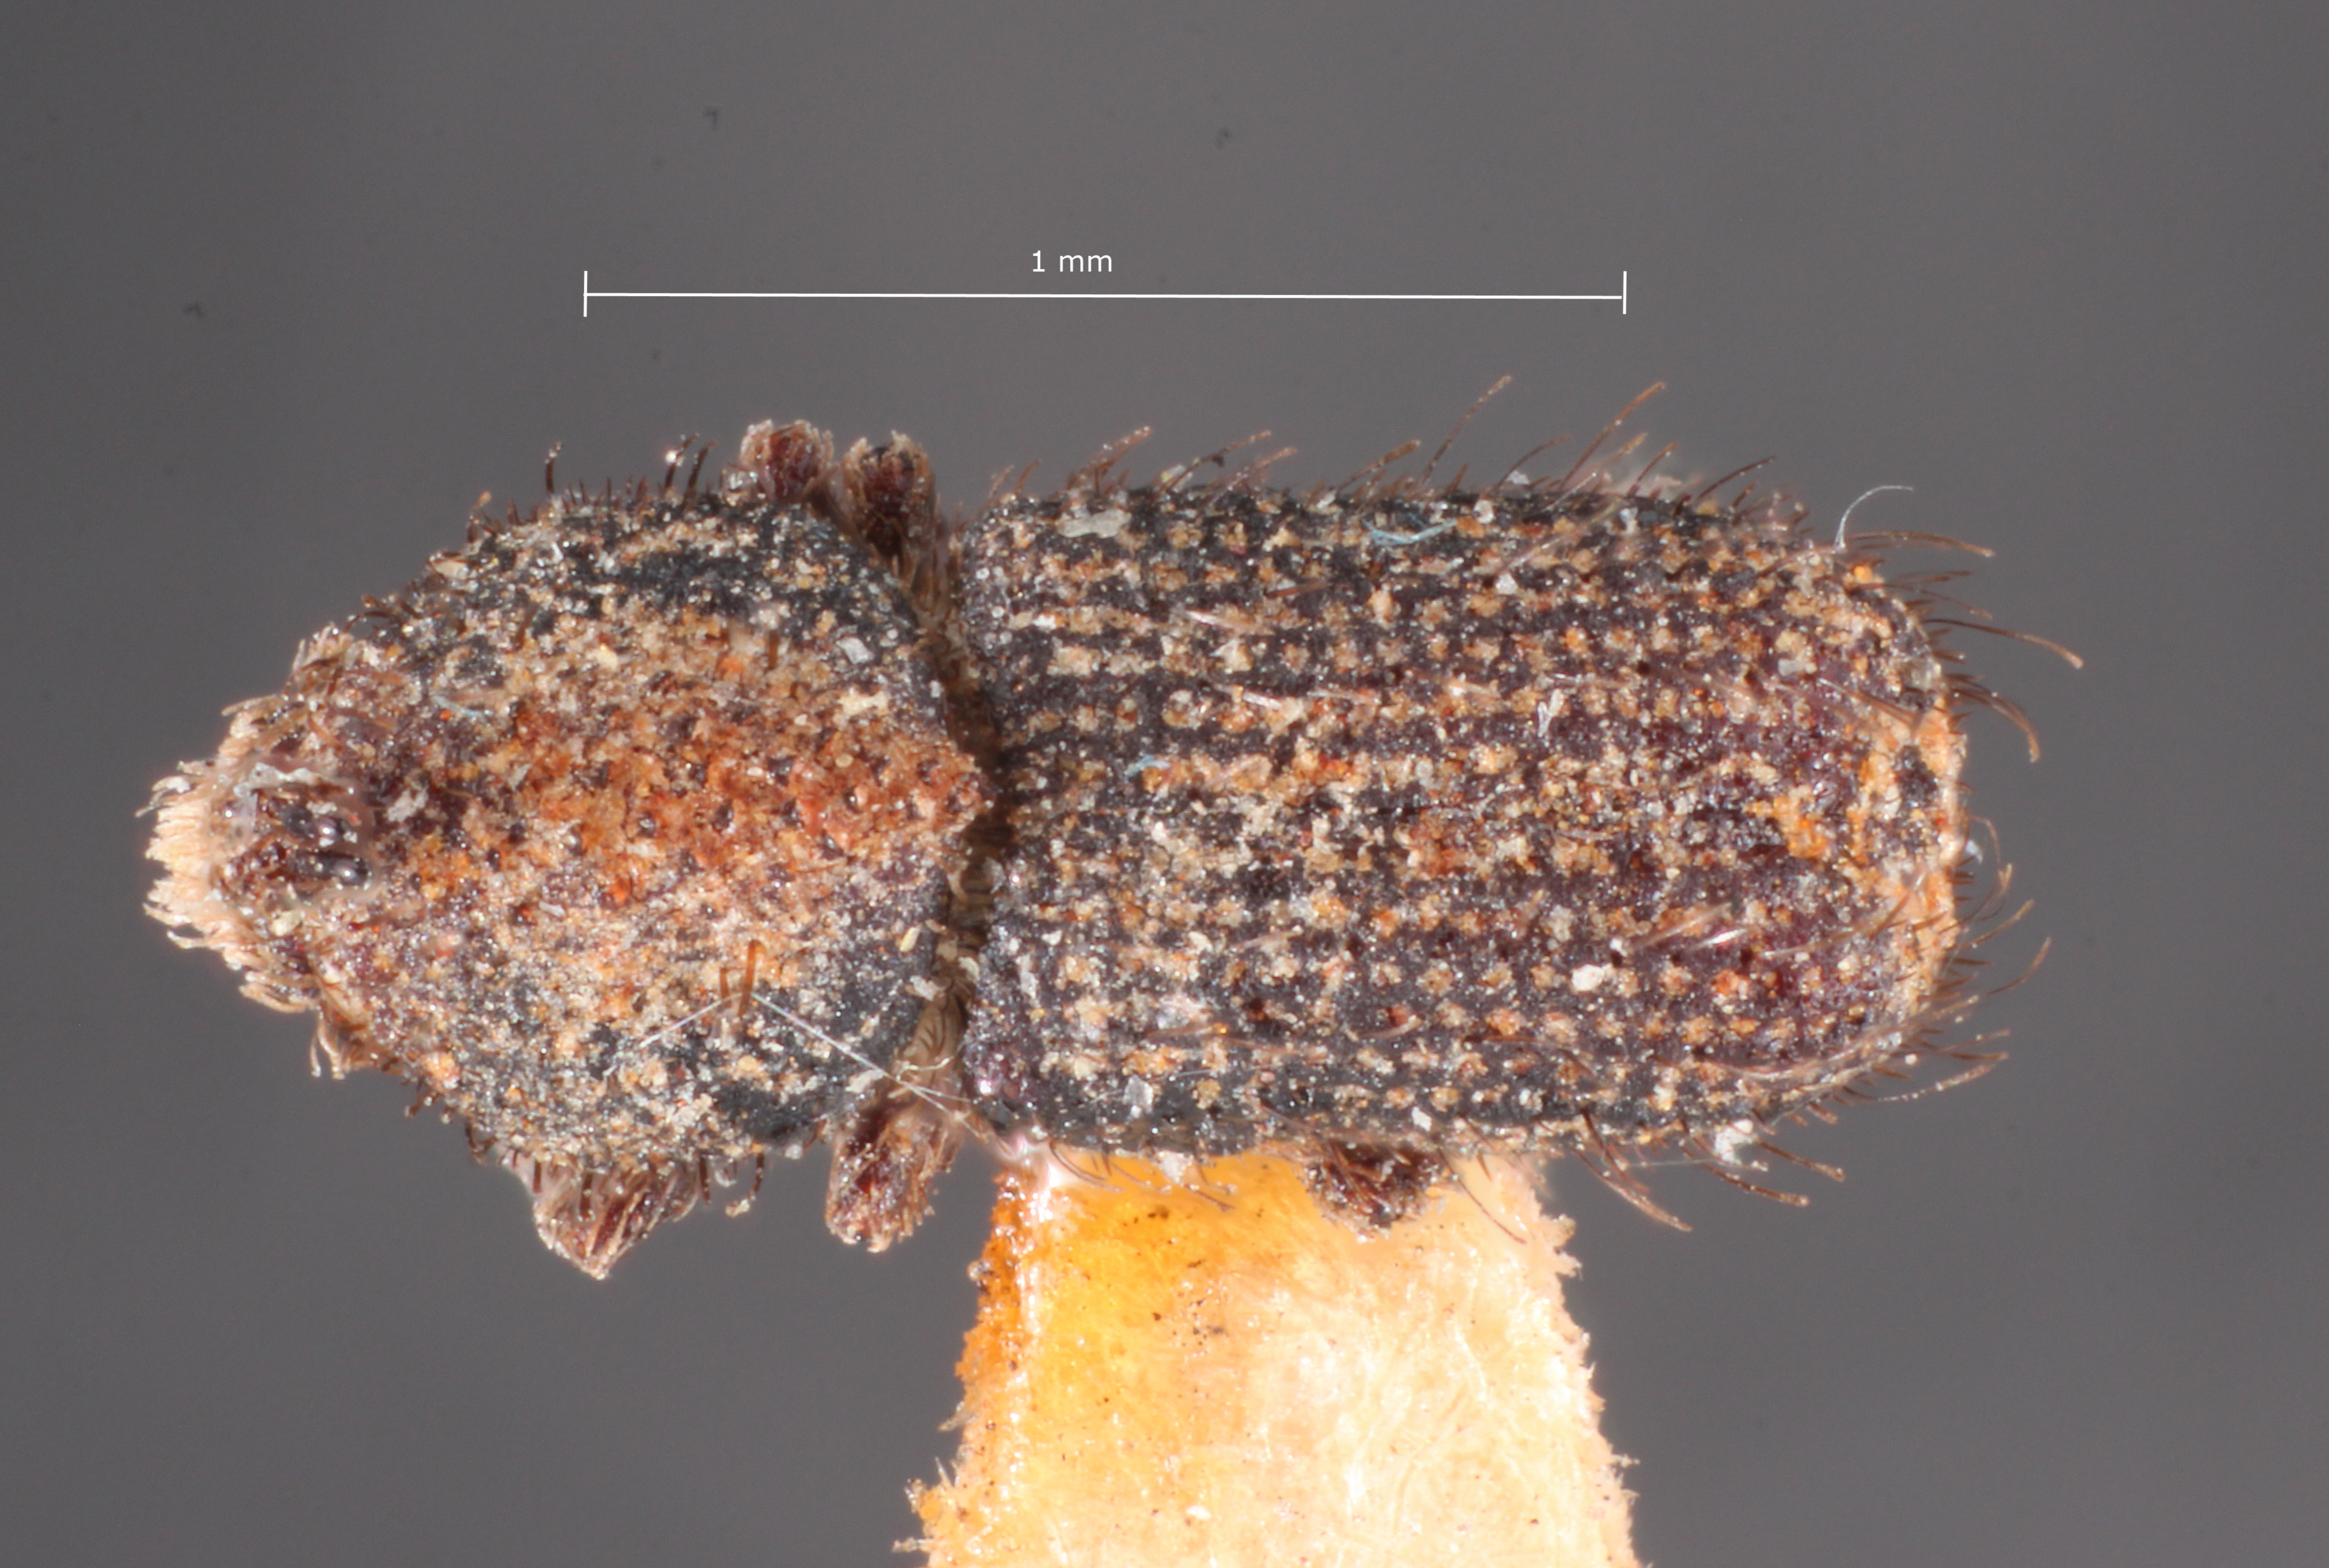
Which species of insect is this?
Cactopinus pini
